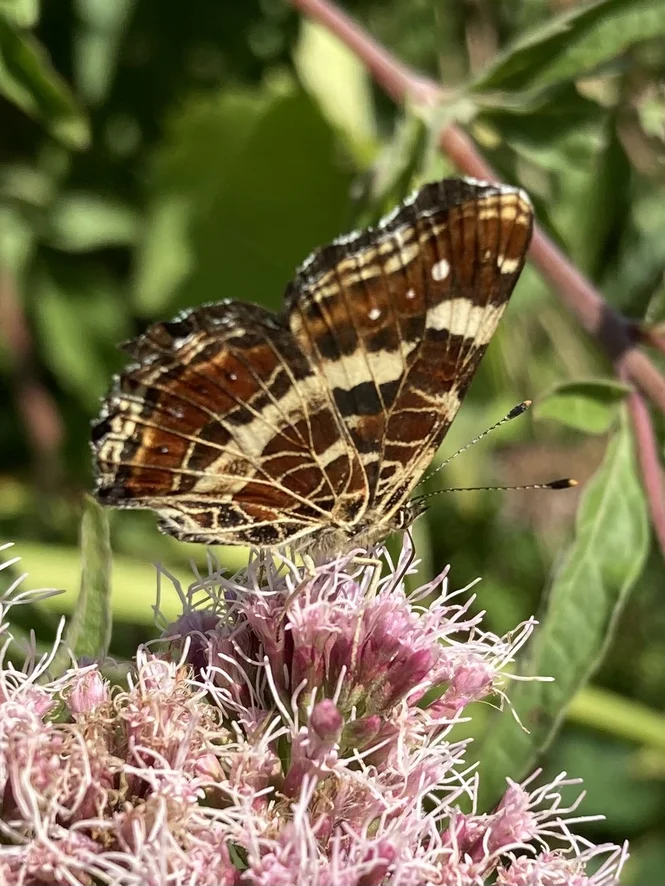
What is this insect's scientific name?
Araschnia levana
